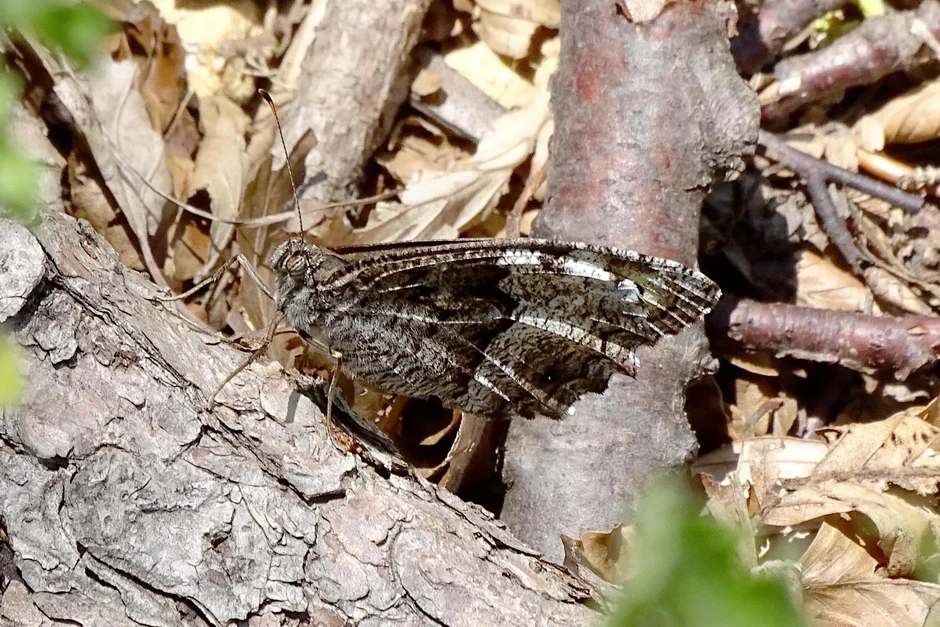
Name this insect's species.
Hipparchia fagi
